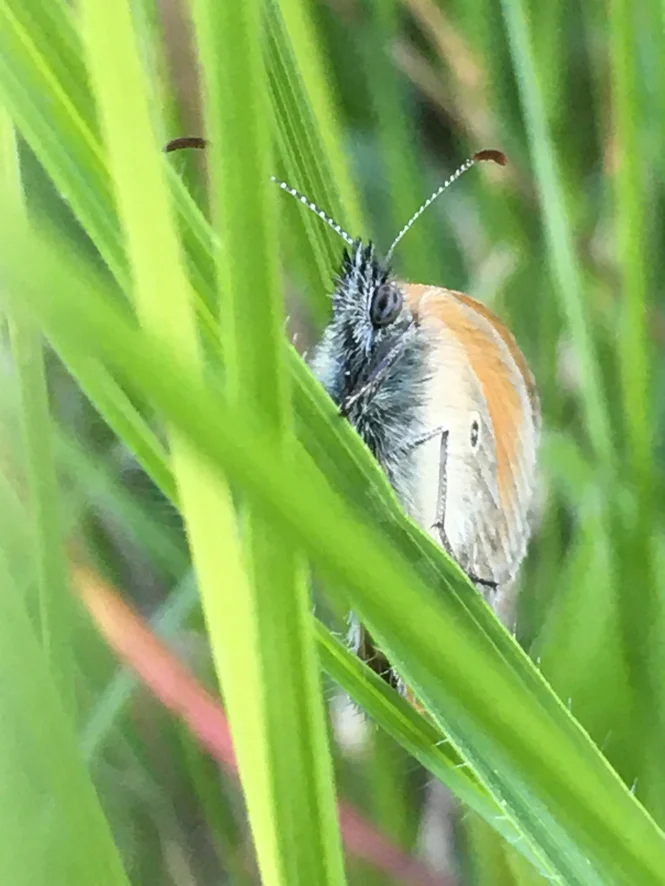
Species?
Coenonympha glycerion (also Coenonympha iphis)
